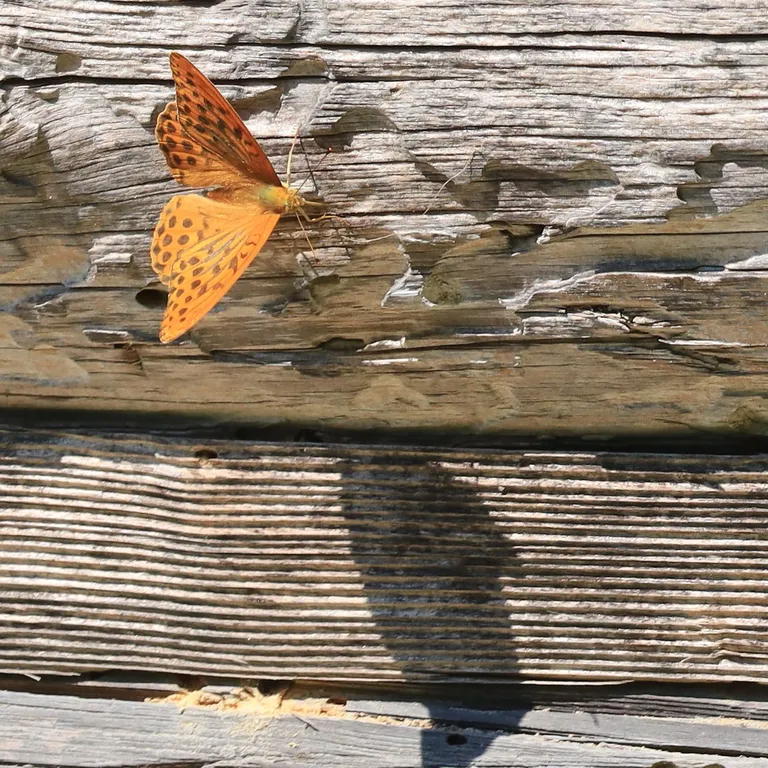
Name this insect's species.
Argynnis paphia
